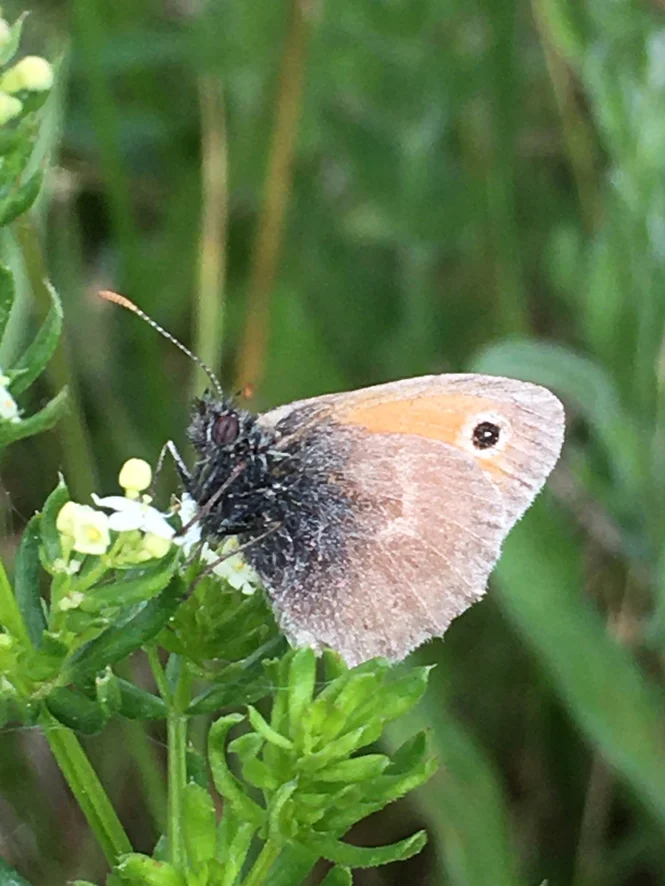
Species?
Coenonympha pamphilus
